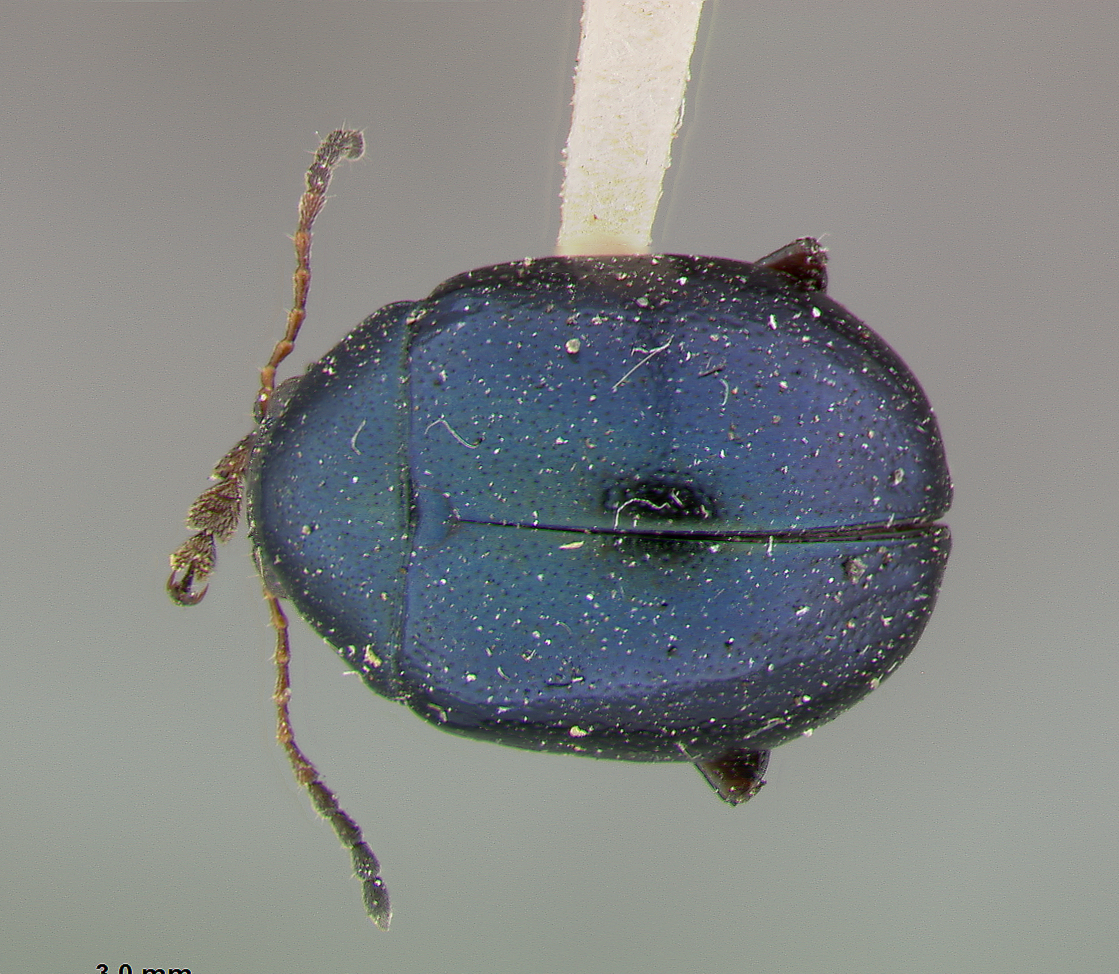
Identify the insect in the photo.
Nodonota arizonica
